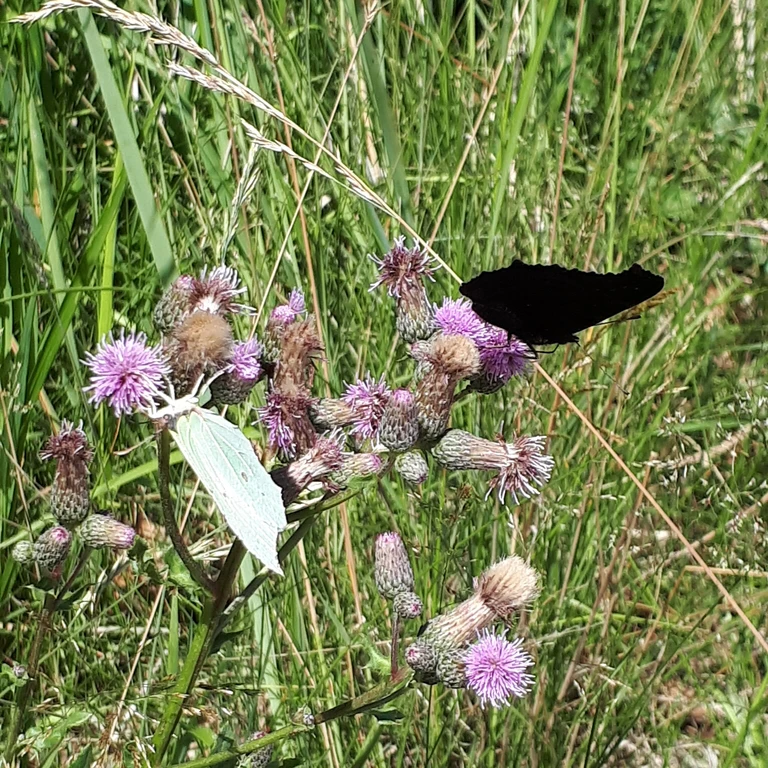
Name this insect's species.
Gonepteryx rhamni
